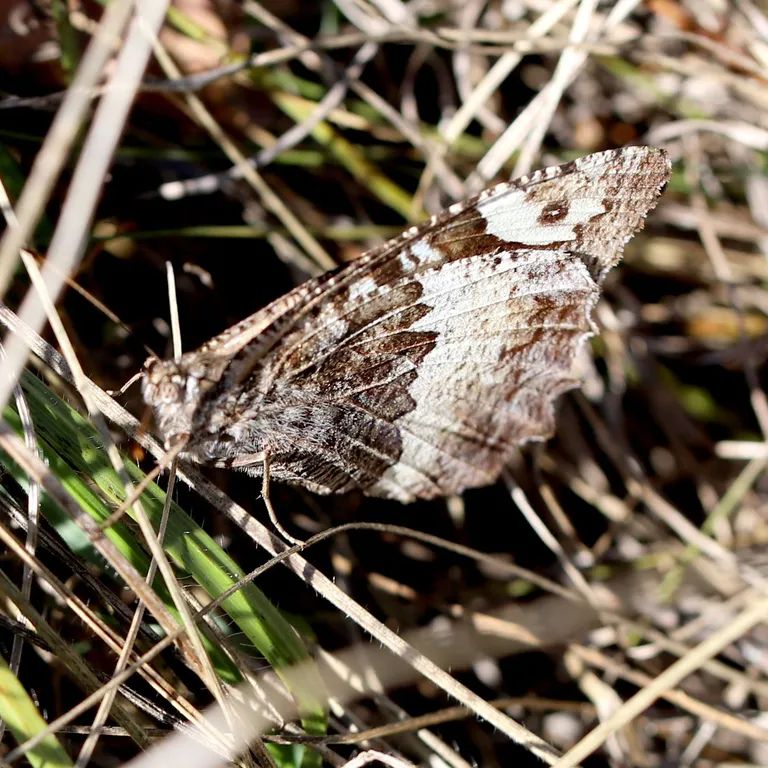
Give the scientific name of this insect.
Brintesia circe
